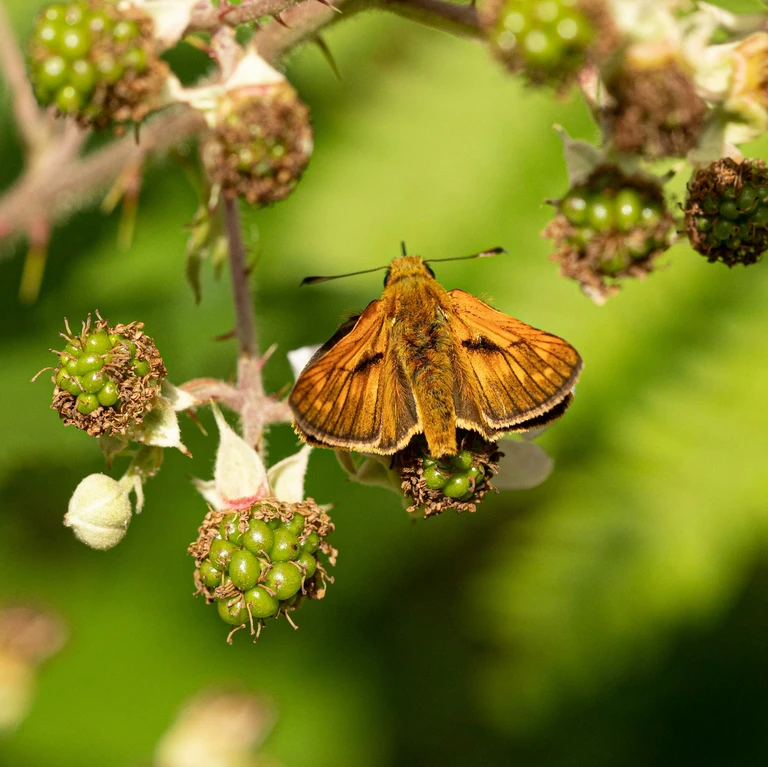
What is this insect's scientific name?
Ochlodes sylvanus (also Ochlodes venata)
